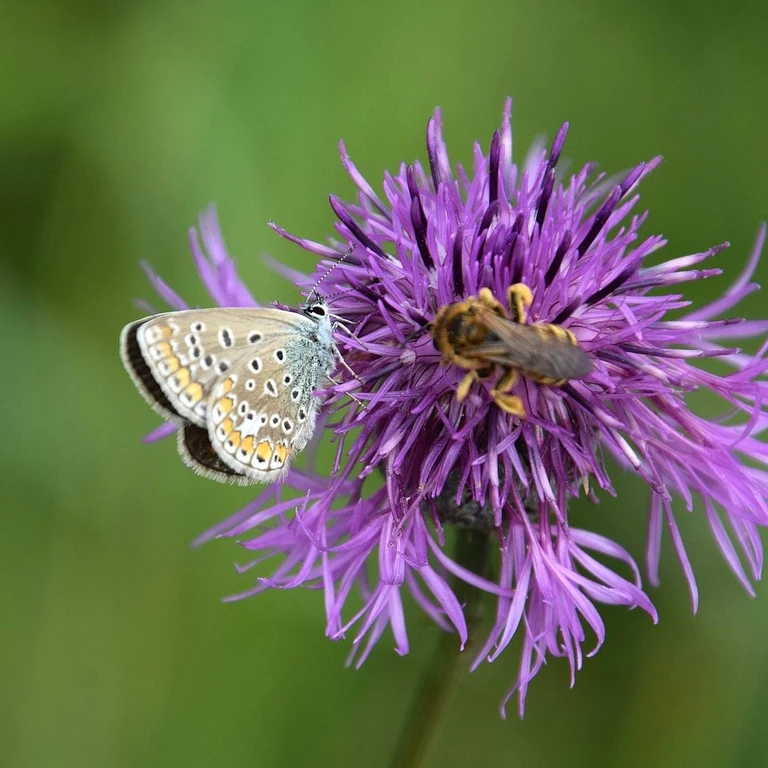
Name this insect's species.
Polyommatus icarus
